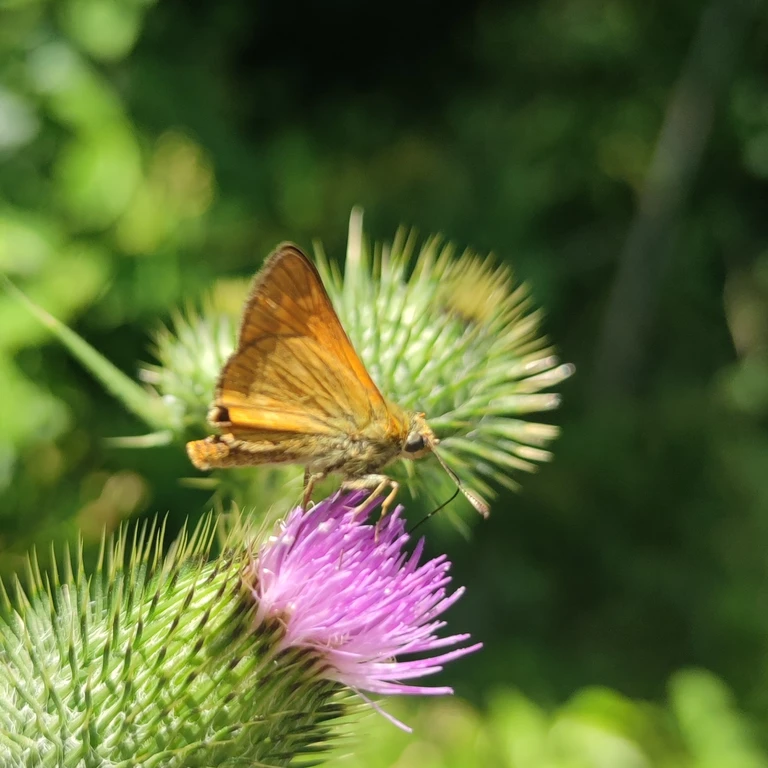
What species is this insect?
Ochlodes sylvanus (also Ochlodes venata)
